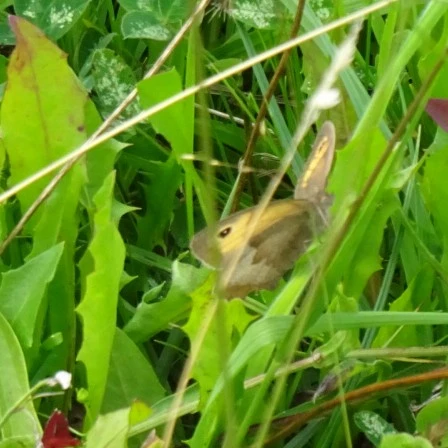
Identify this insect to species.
Maniola jurtina
